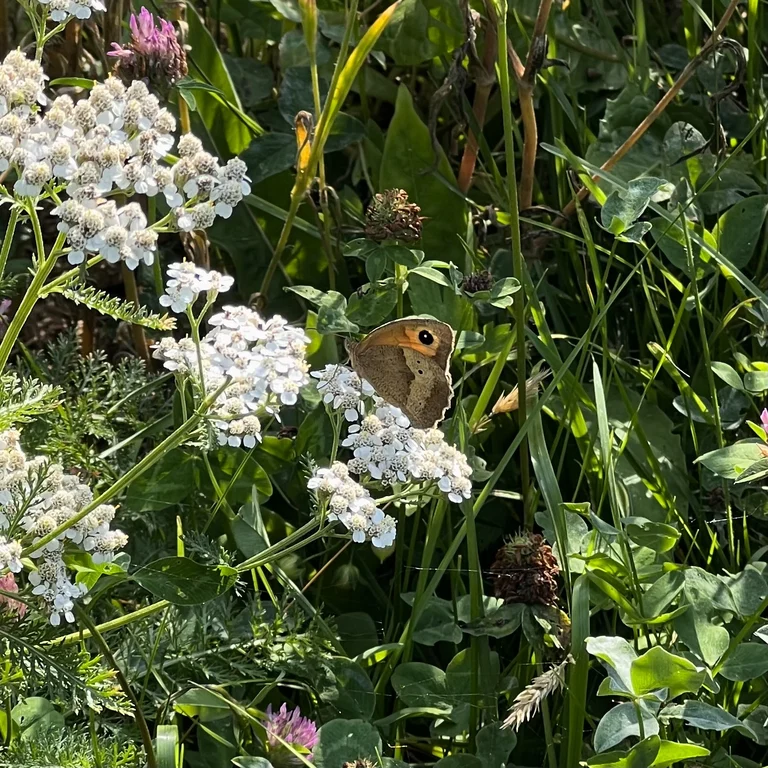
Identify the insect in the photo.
Maniola jurtina
